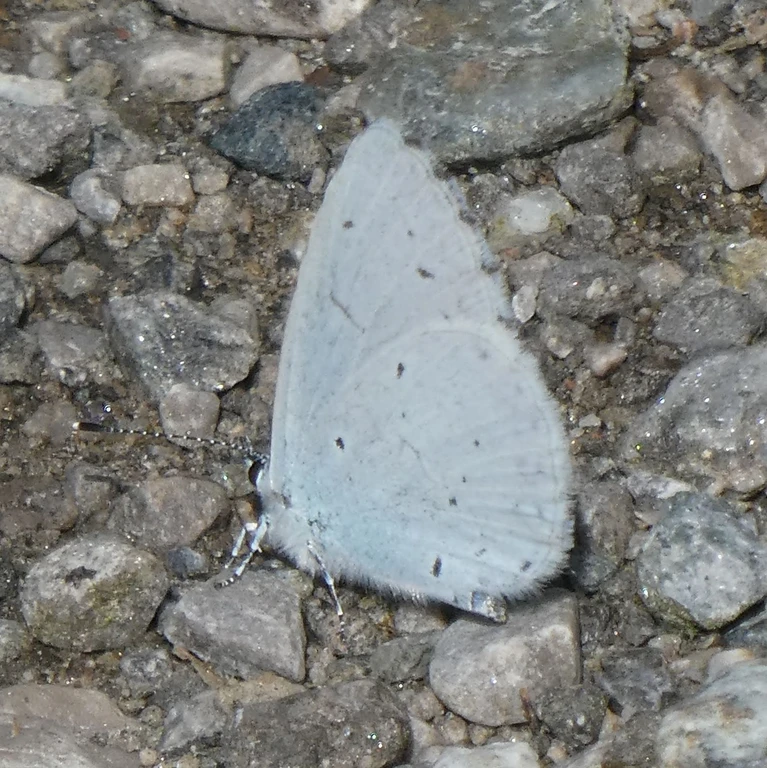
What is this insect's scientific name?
Celastrina argiolus
